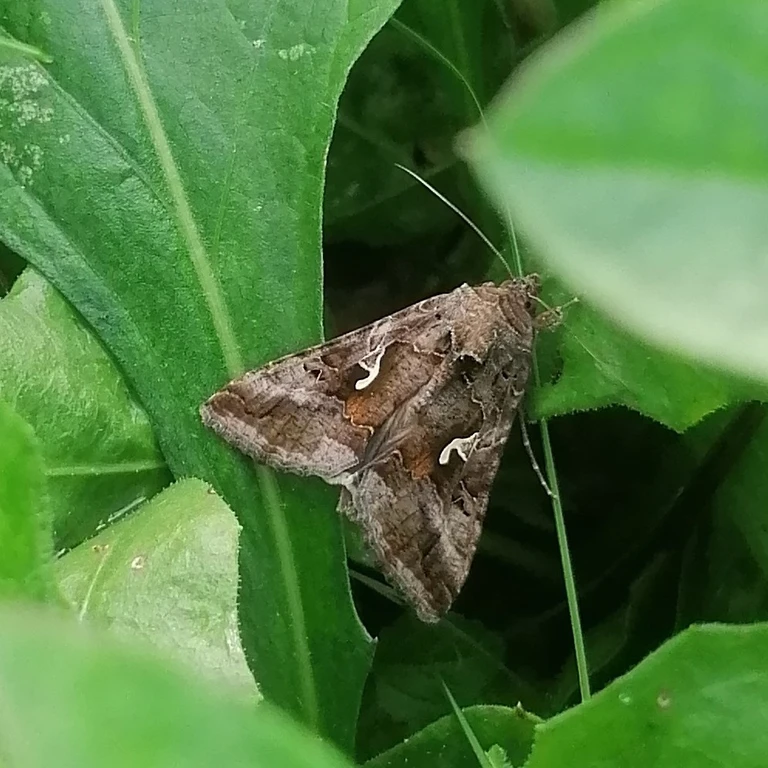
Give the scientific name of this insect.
Autographa gamma
